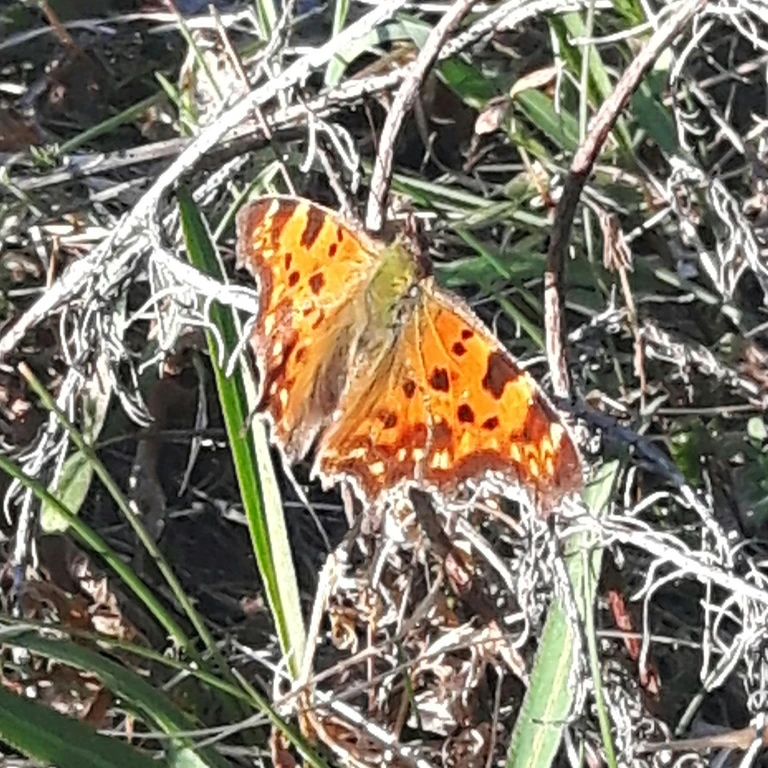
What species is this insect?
Polygonia c-album
